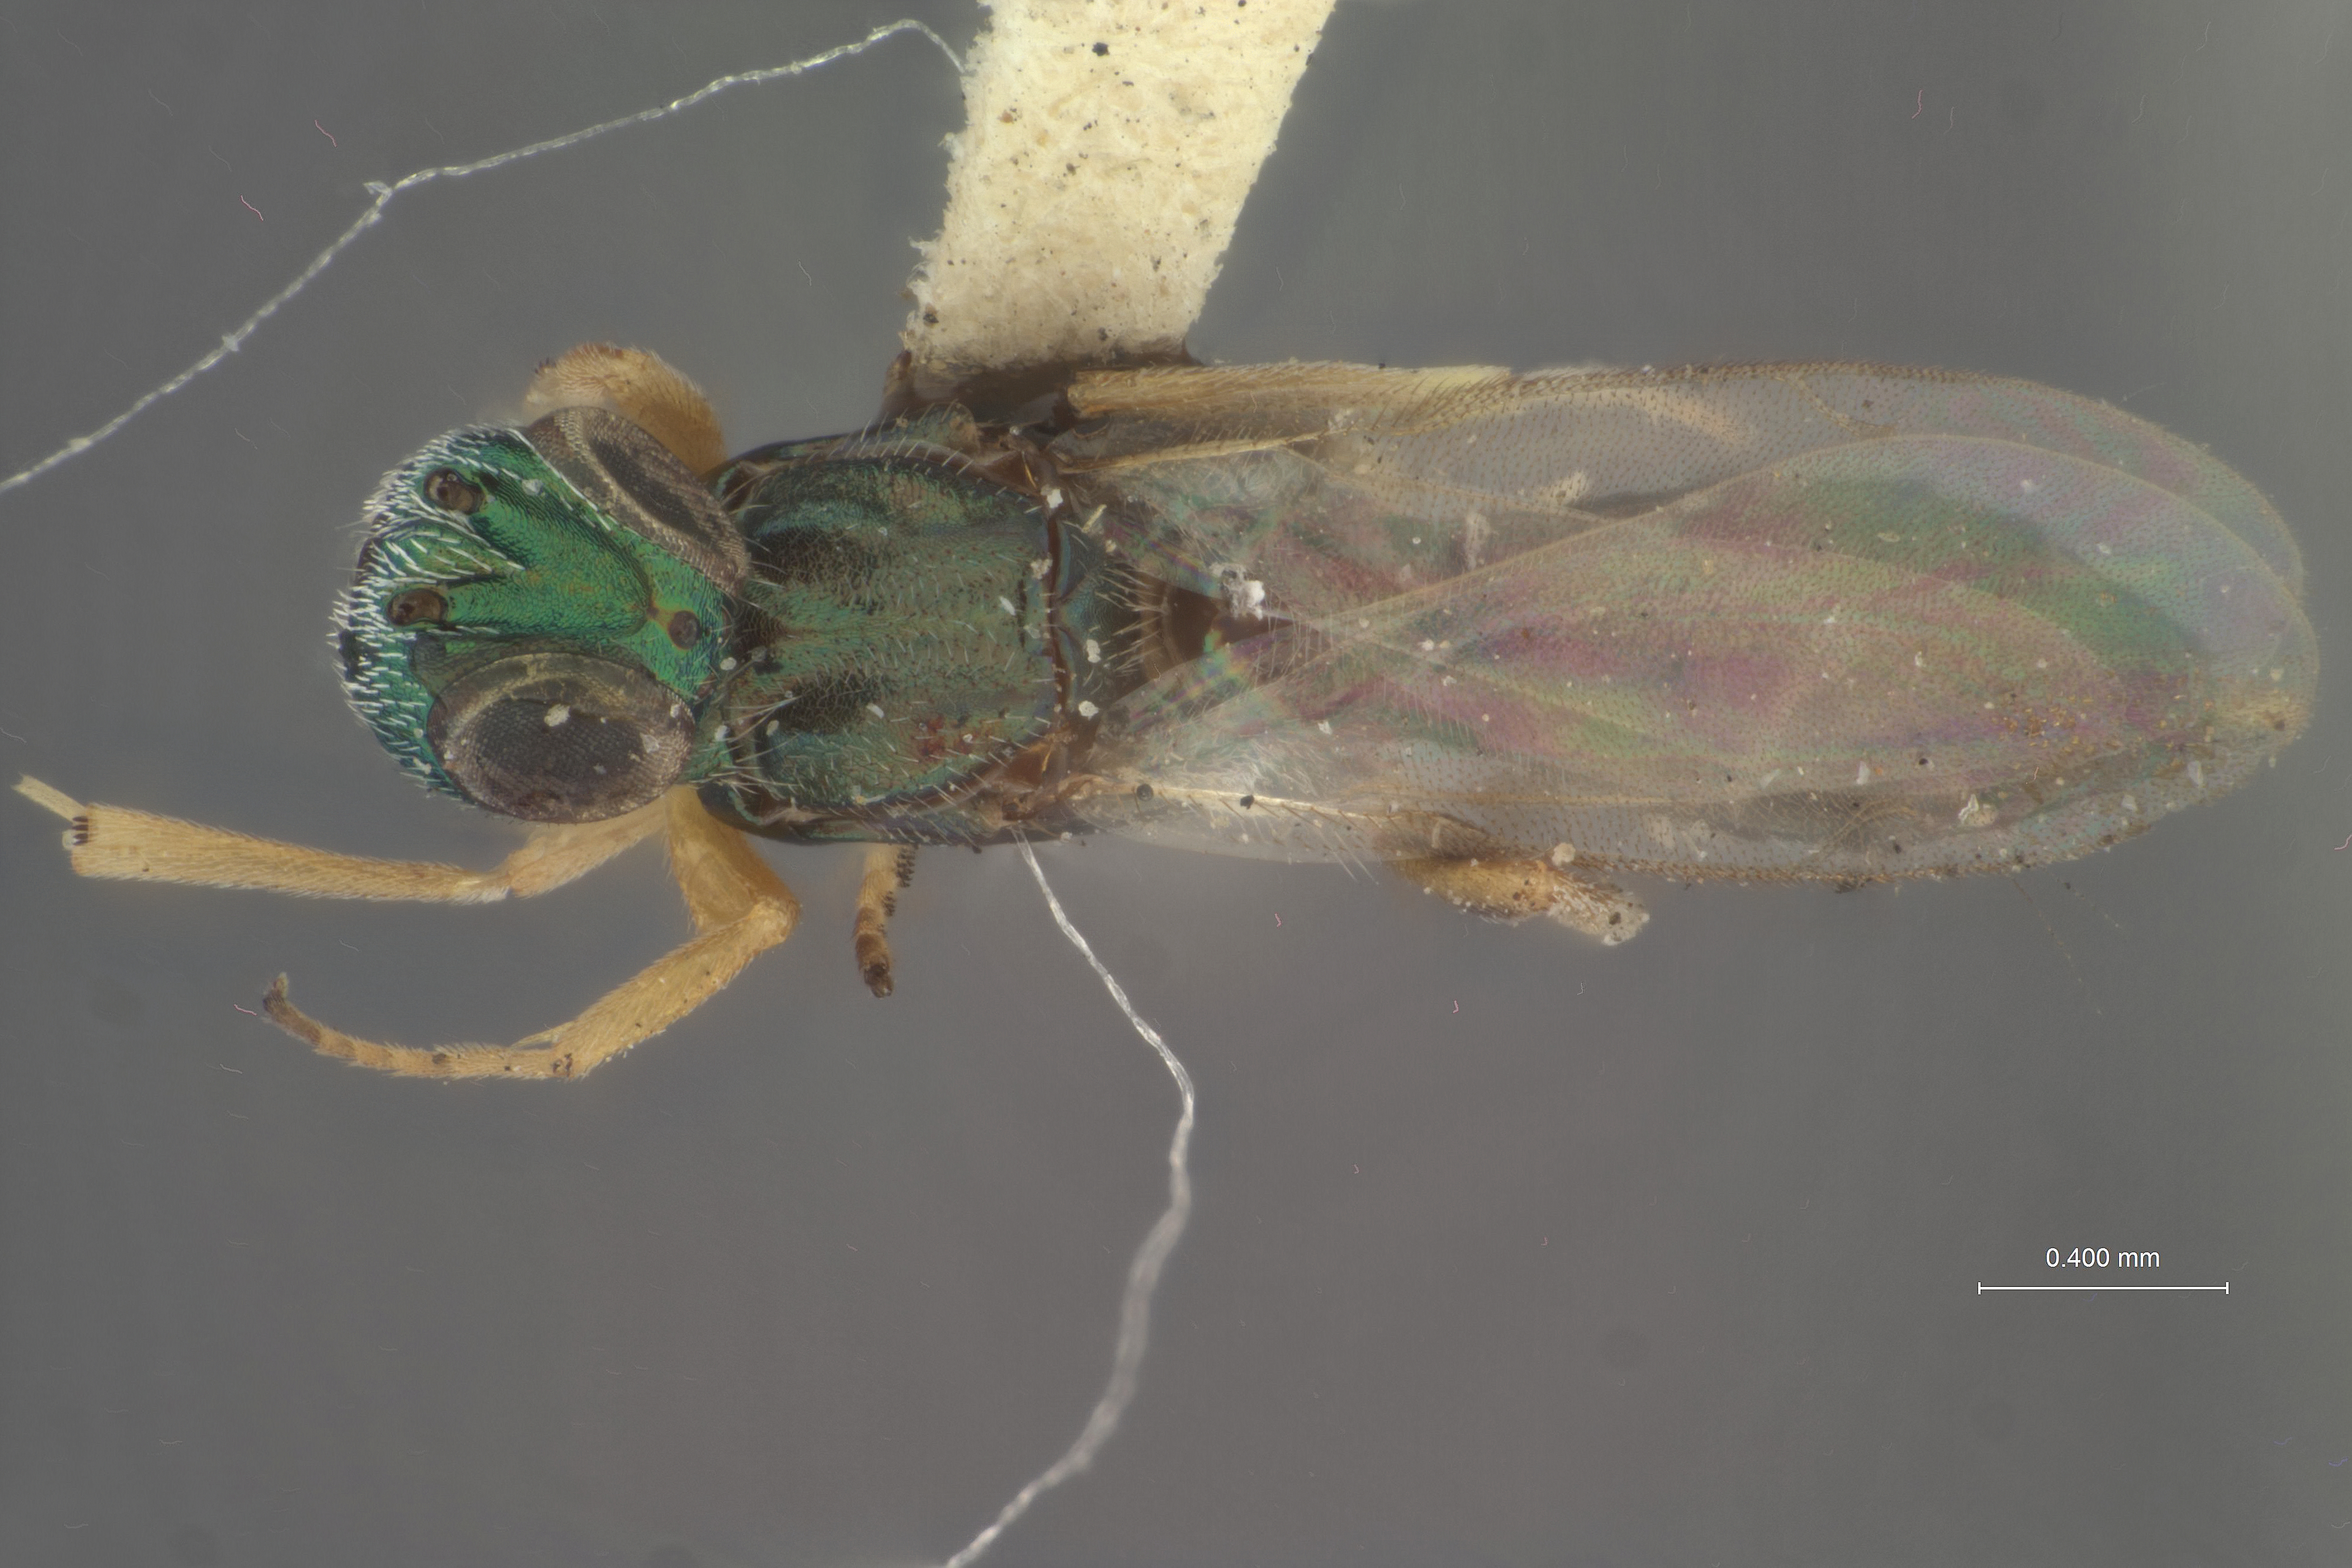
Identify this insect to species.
Eupelmus brevicauda
